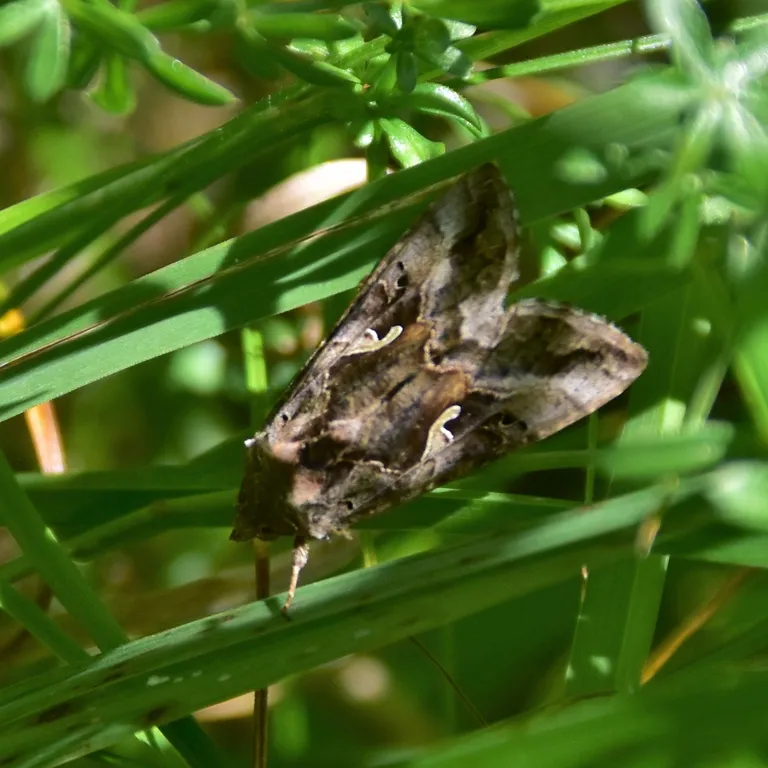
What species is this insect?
Autographa gamma
